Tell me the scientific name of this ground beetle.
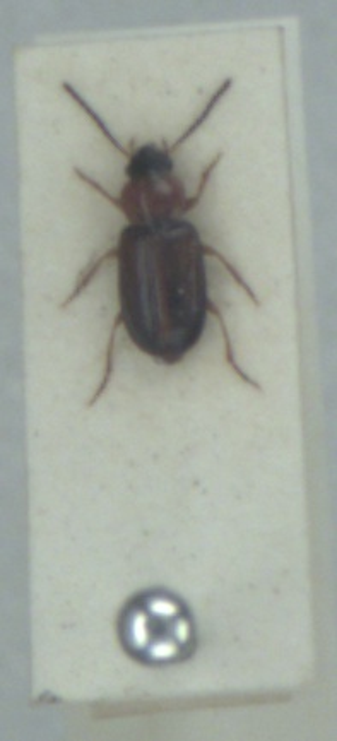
Acupalpus flavicollis
